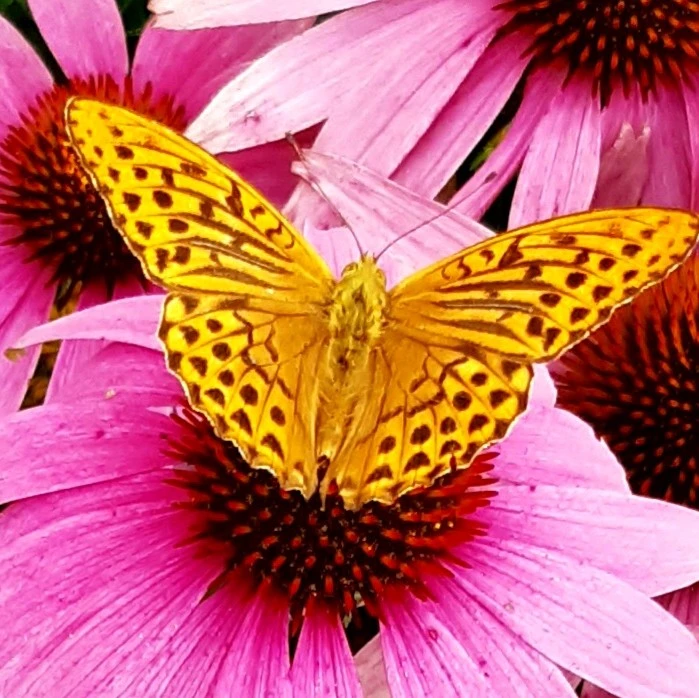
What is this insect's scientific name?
Argynnis paphia
